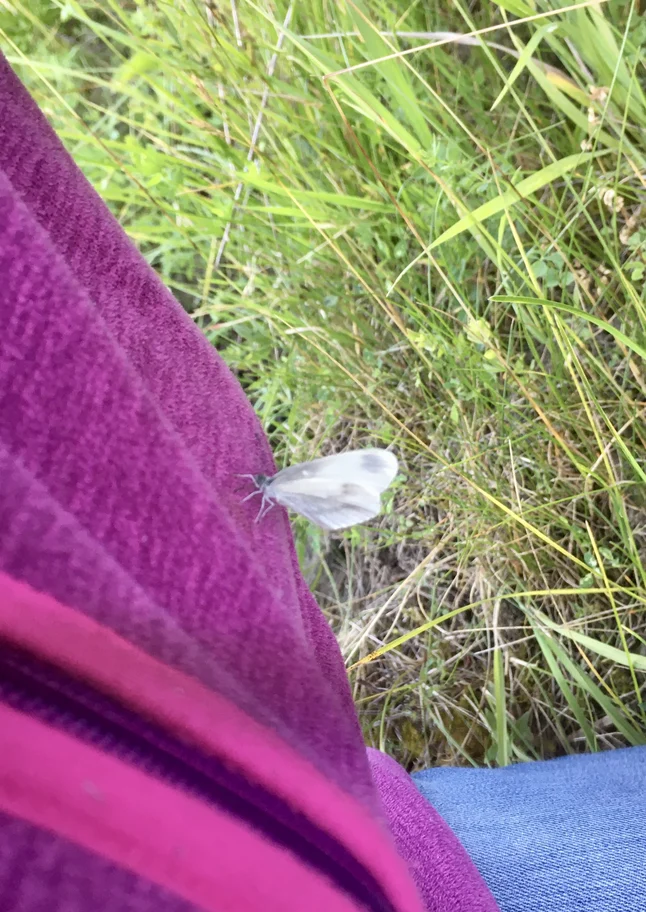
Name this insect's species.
Leptidea sinapis/juvernica
